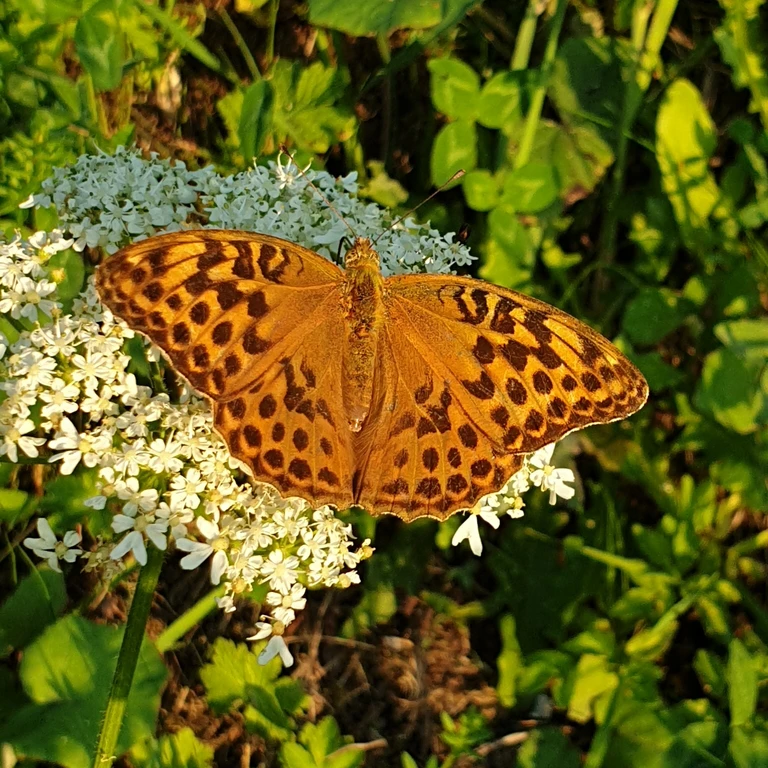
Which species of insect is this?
Fabriciana adippe
